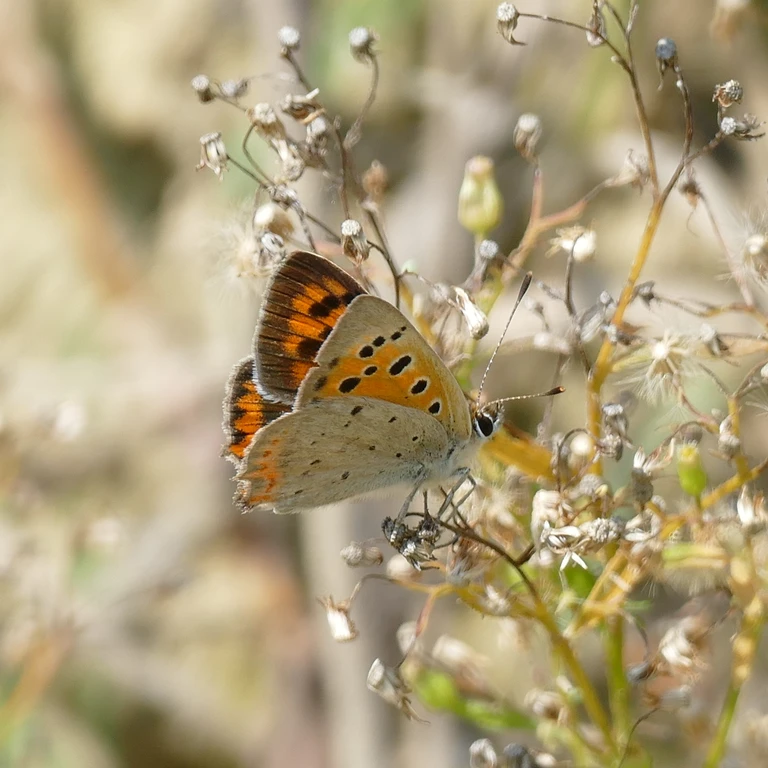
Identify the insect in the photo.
Lycaena phlaeas
